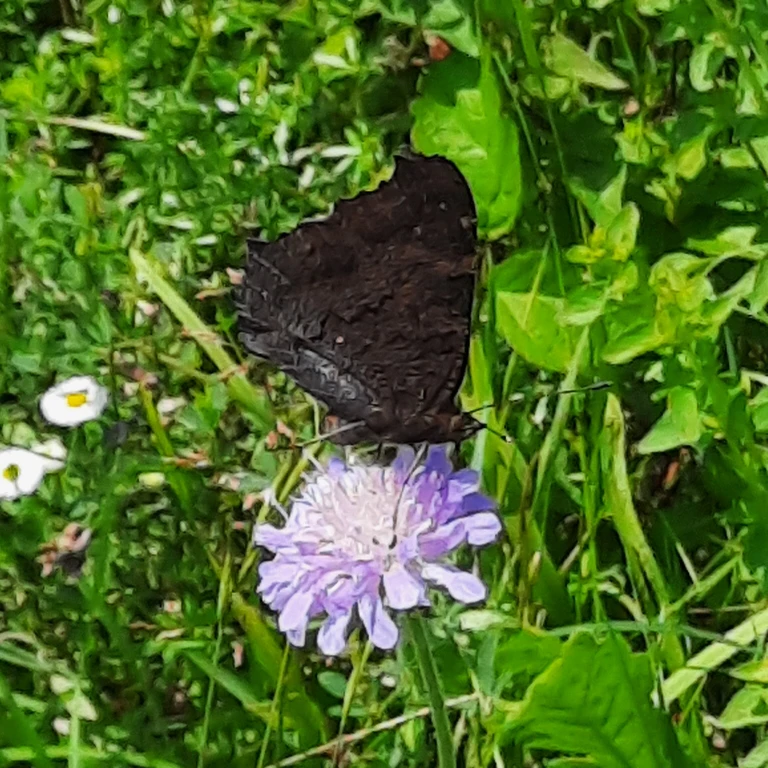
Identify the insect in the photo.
Aglais io
